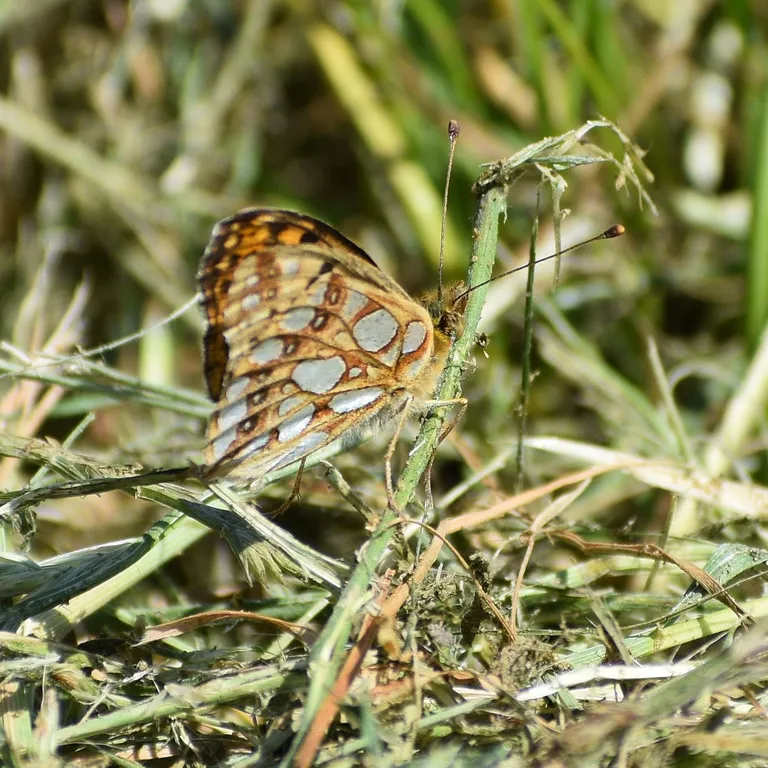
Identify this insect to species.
Issoria lathonia
